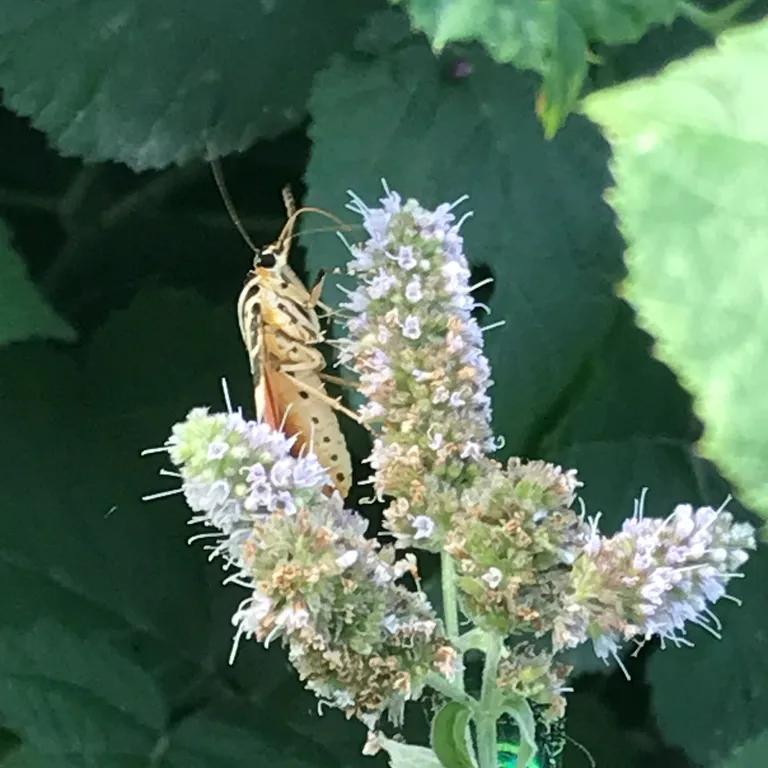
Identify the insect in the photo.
Euplagia quadripunctaria
